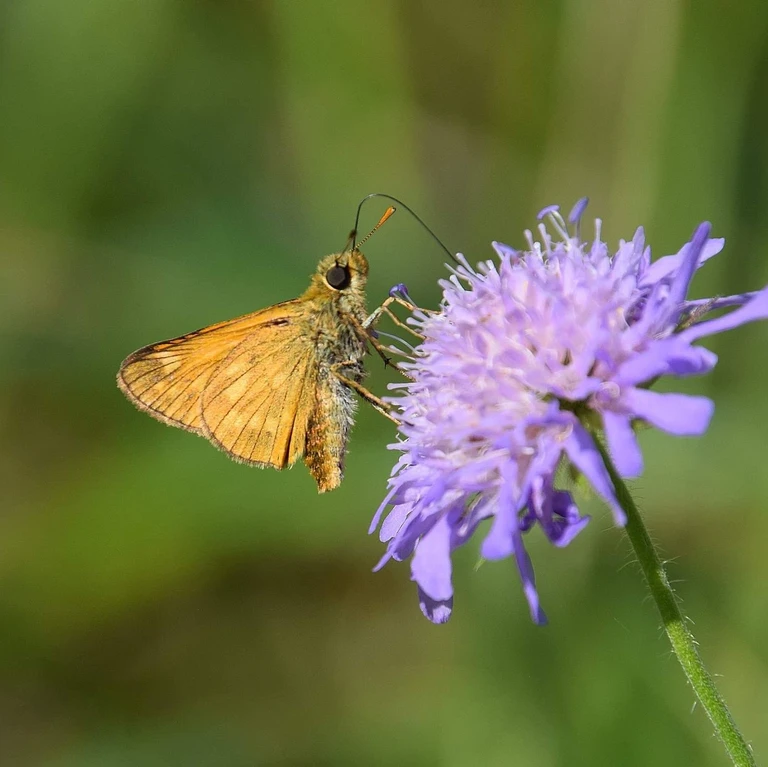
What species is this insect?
Ochlodes sylvanus (also Ochlodes venata)
